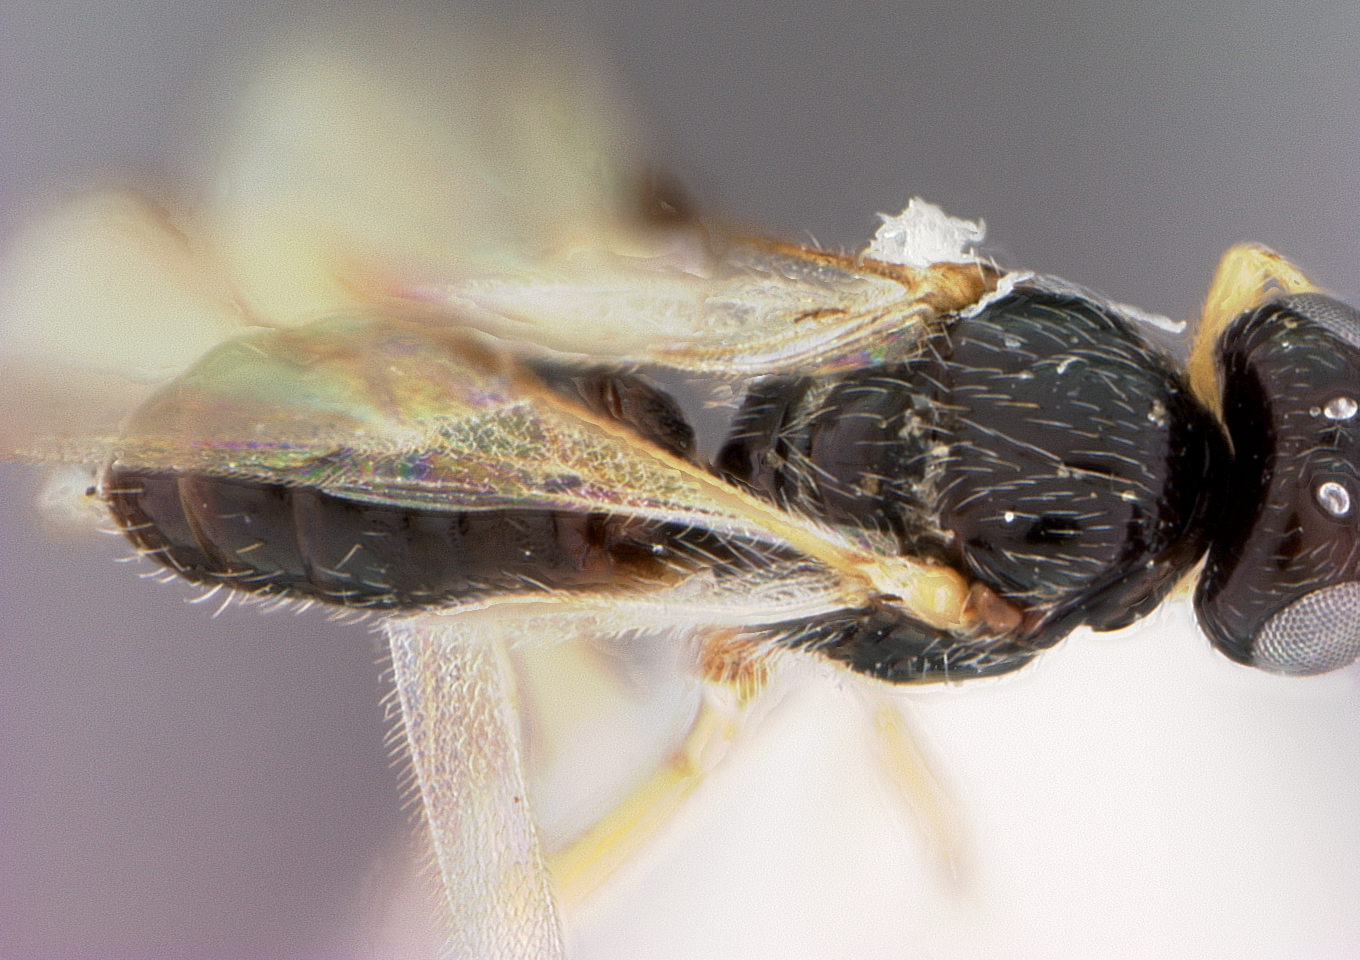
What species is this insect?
Pseudognaptodon curticauda
